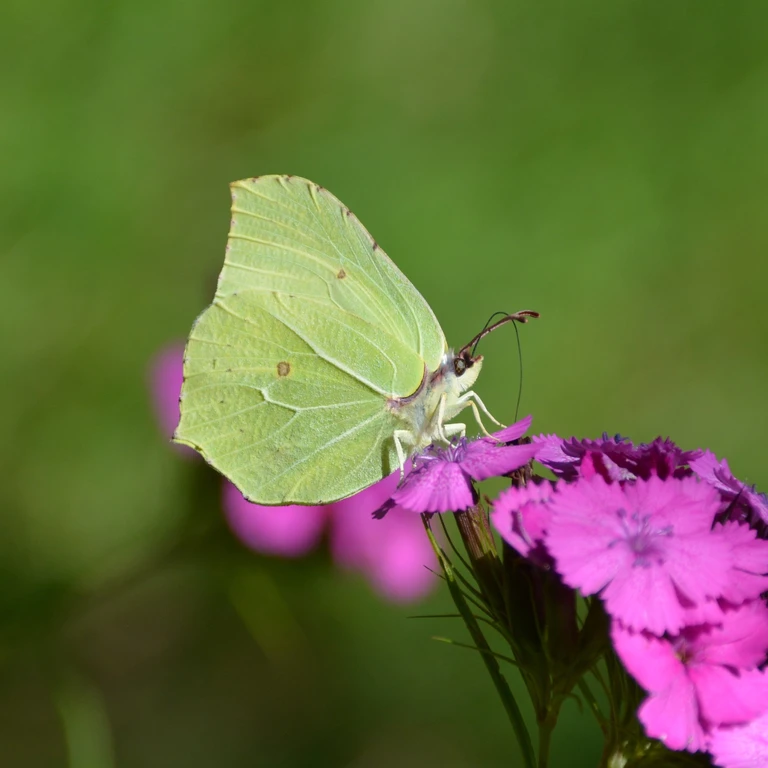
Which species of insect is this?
Gonepteryx rhamni
